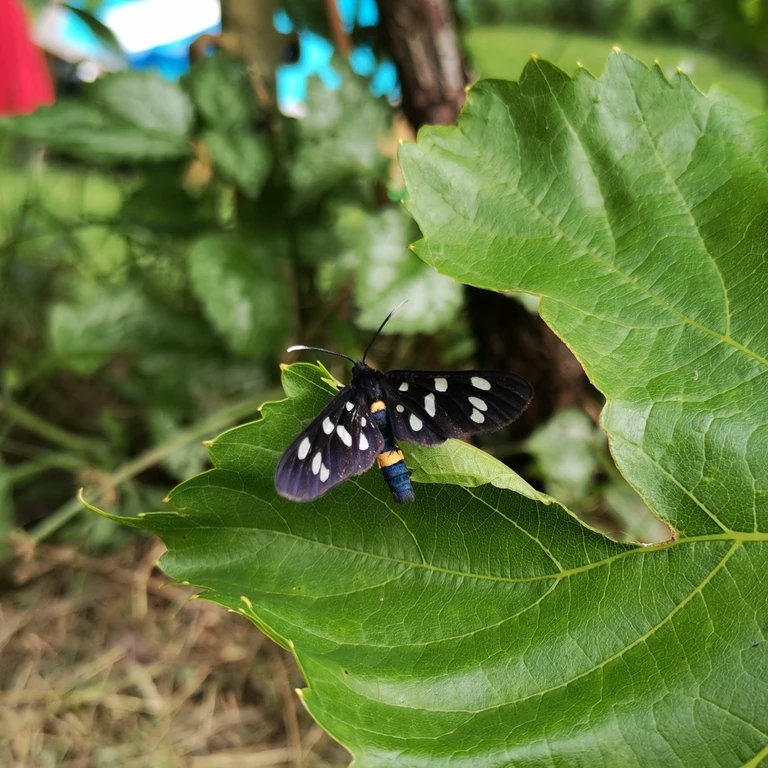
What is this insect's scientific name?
Amata phegea
